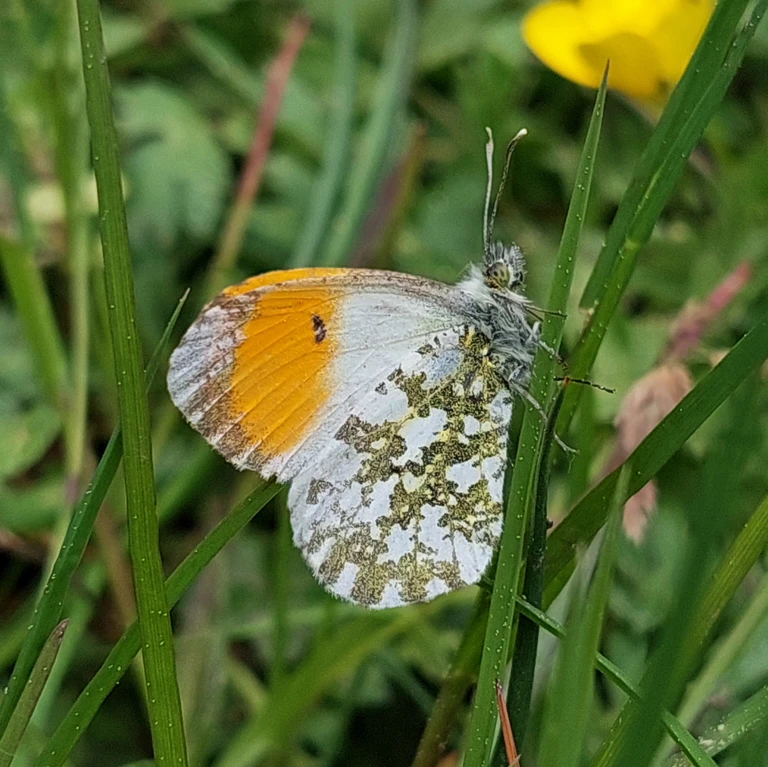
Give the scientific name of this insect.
Anthocharis cardamines
